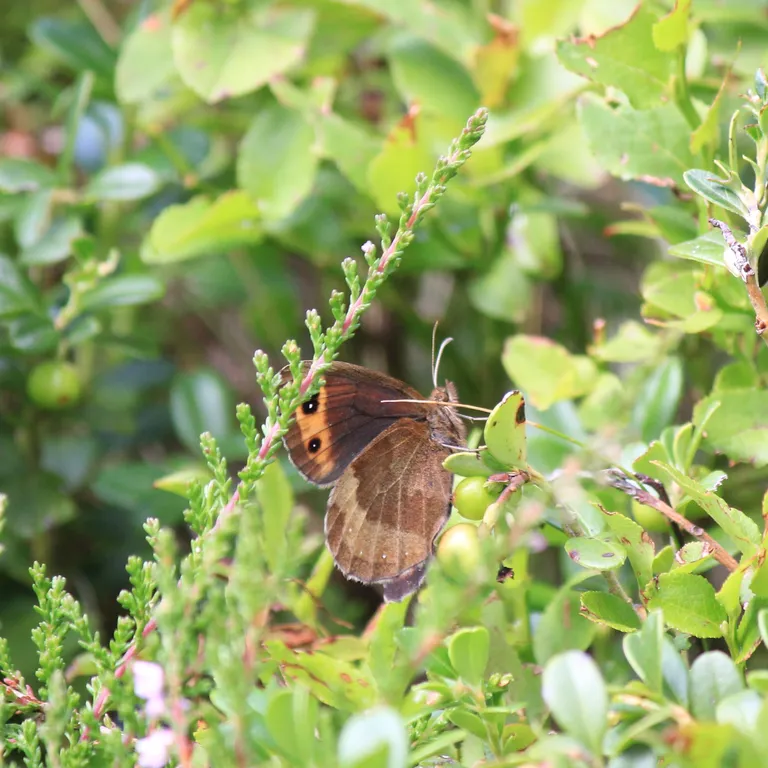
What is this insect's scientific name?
Erebia aethiops
